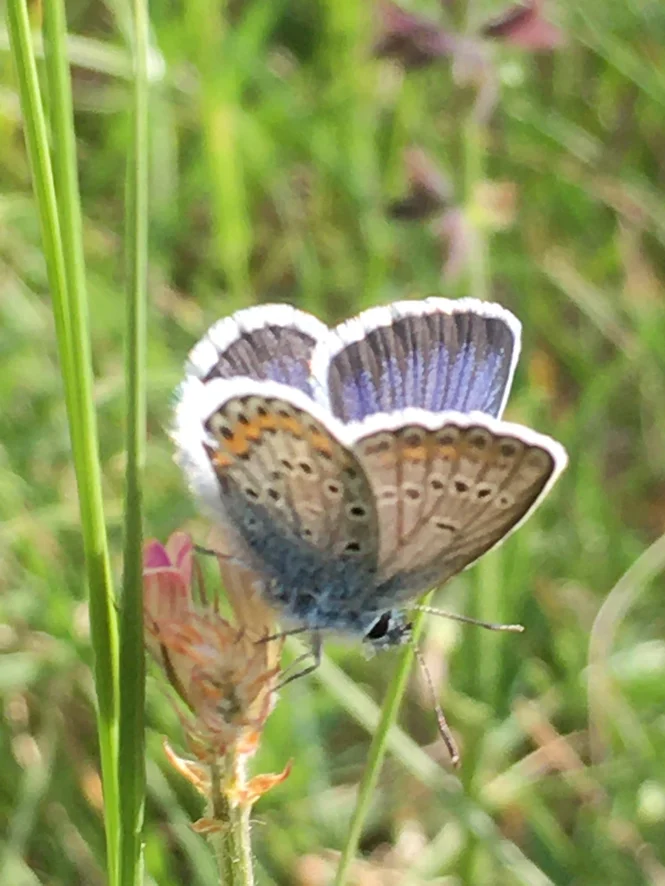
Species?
Plebejus argus
